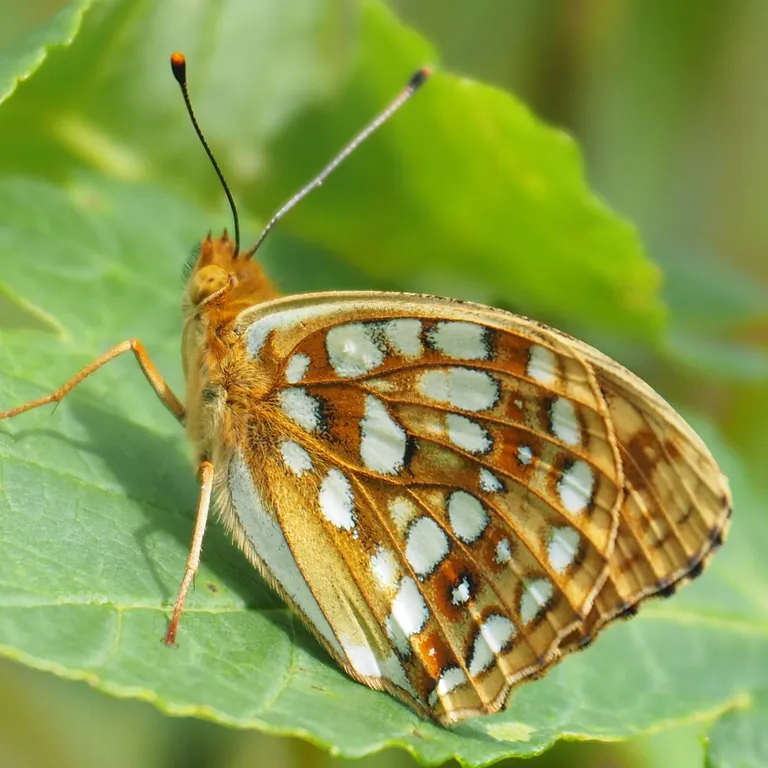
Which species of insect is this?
Fabriciana adippe
